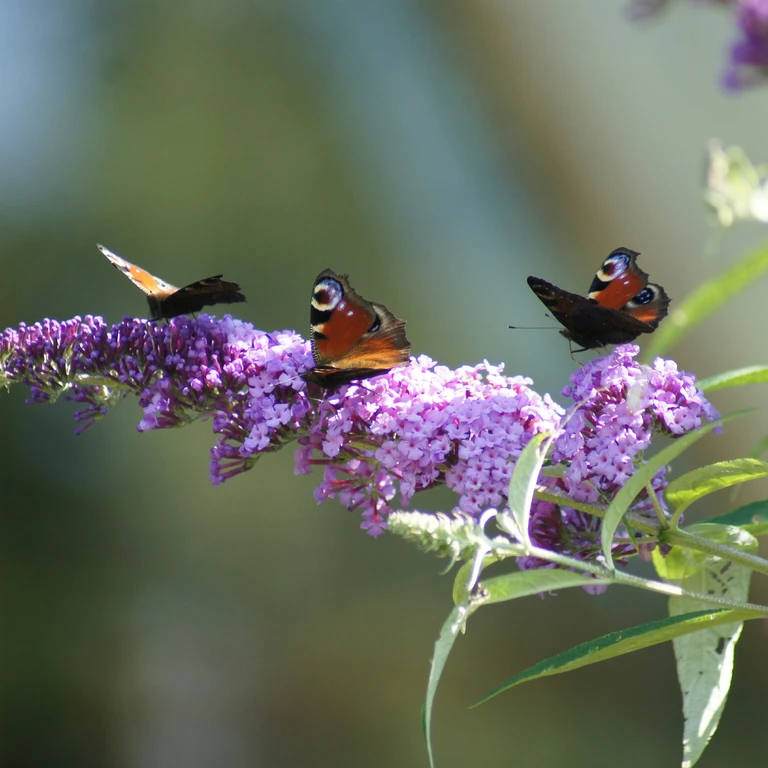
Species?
Aglais io
